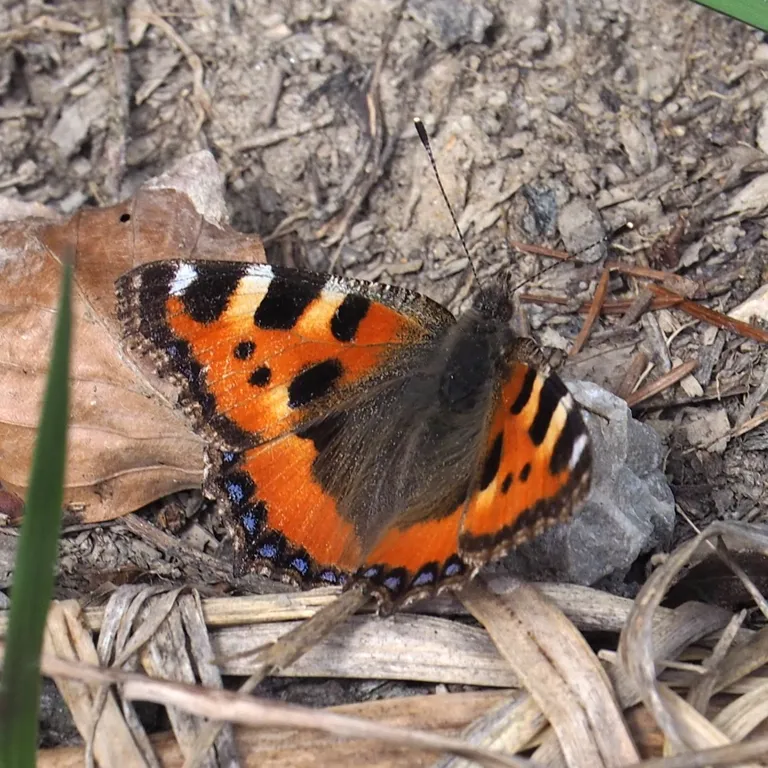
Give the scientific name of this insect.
Aglais urticae
